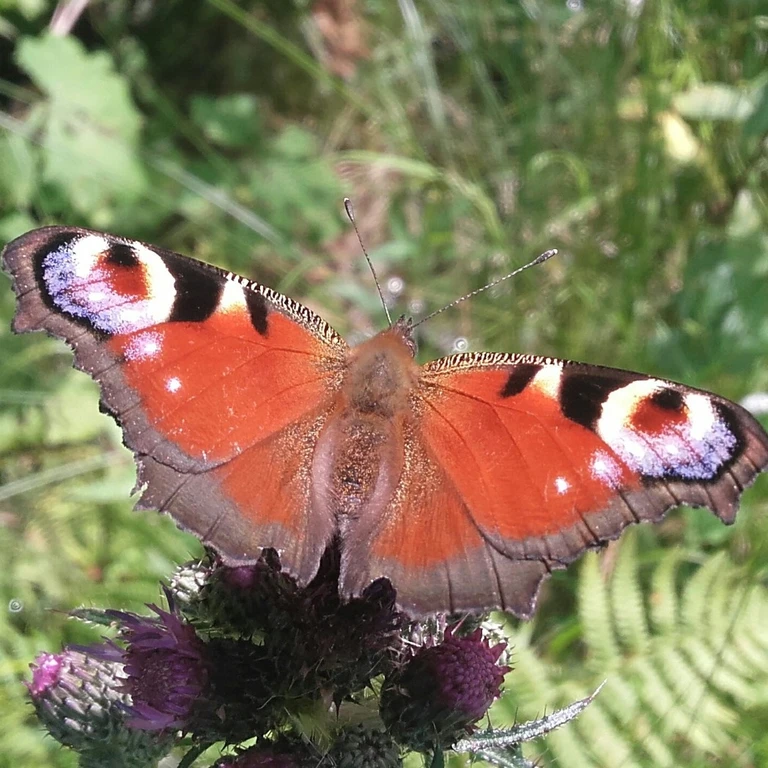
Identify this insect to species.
Aglais io
